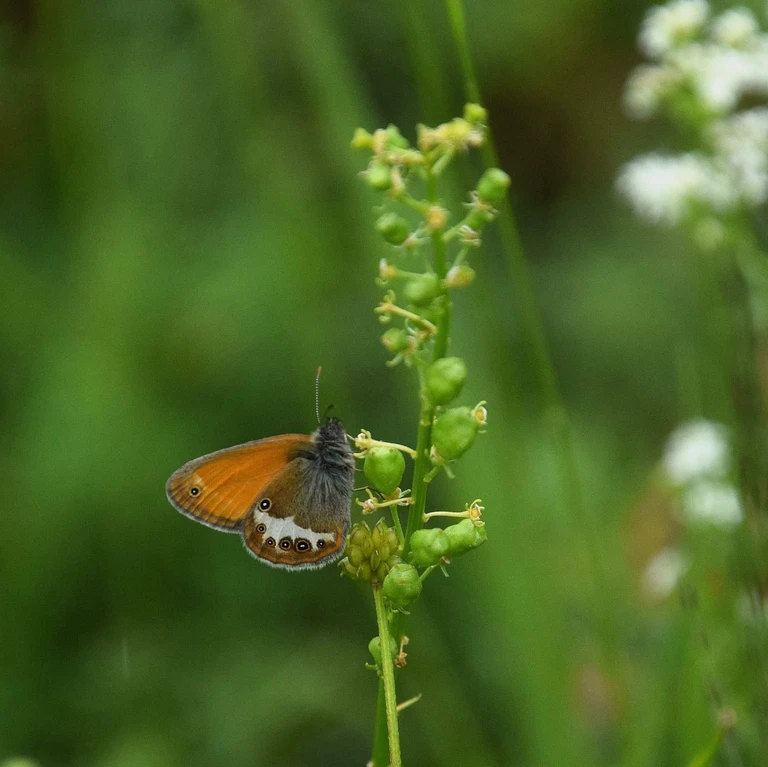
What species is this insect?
Coenonympha arcania
